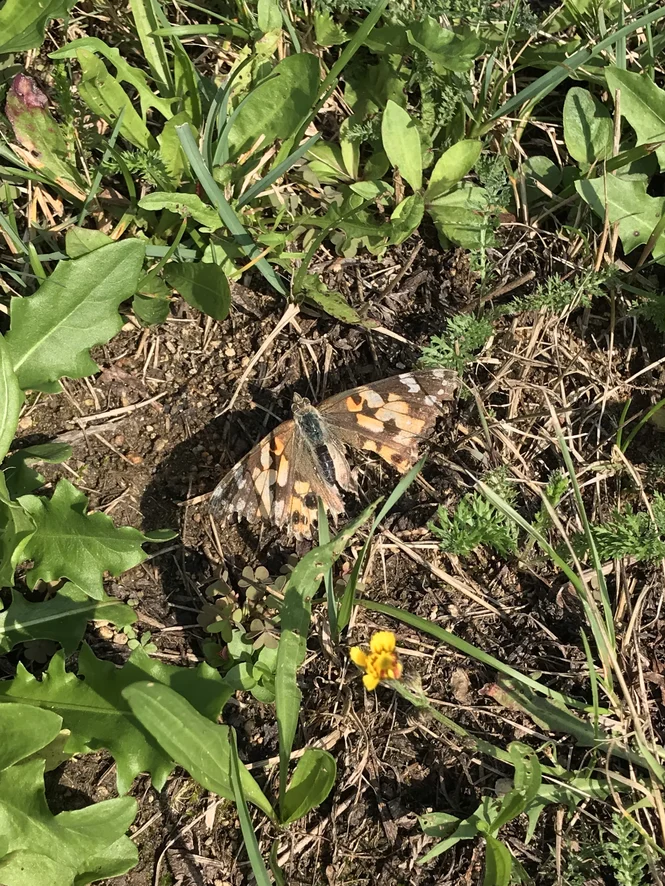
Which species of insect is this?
Vanessa cardui
